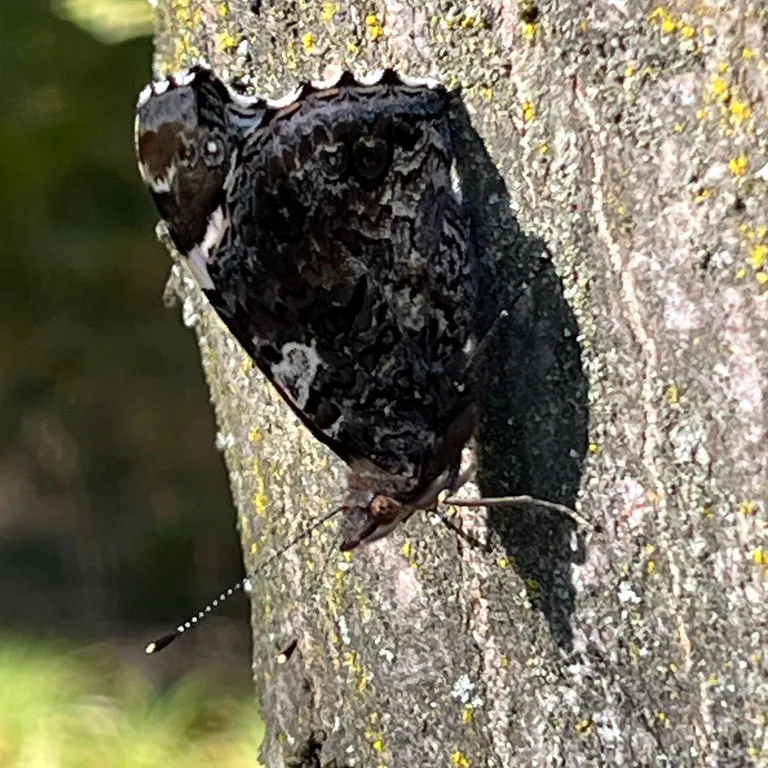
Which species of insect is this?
Vanessa atalanta
